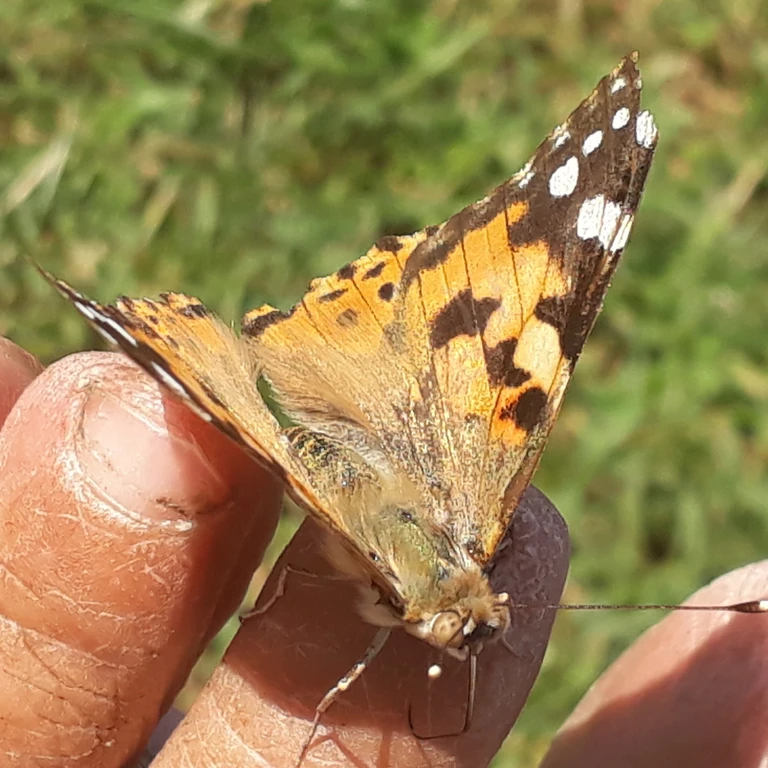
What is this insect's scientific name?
Vanessa cardui
